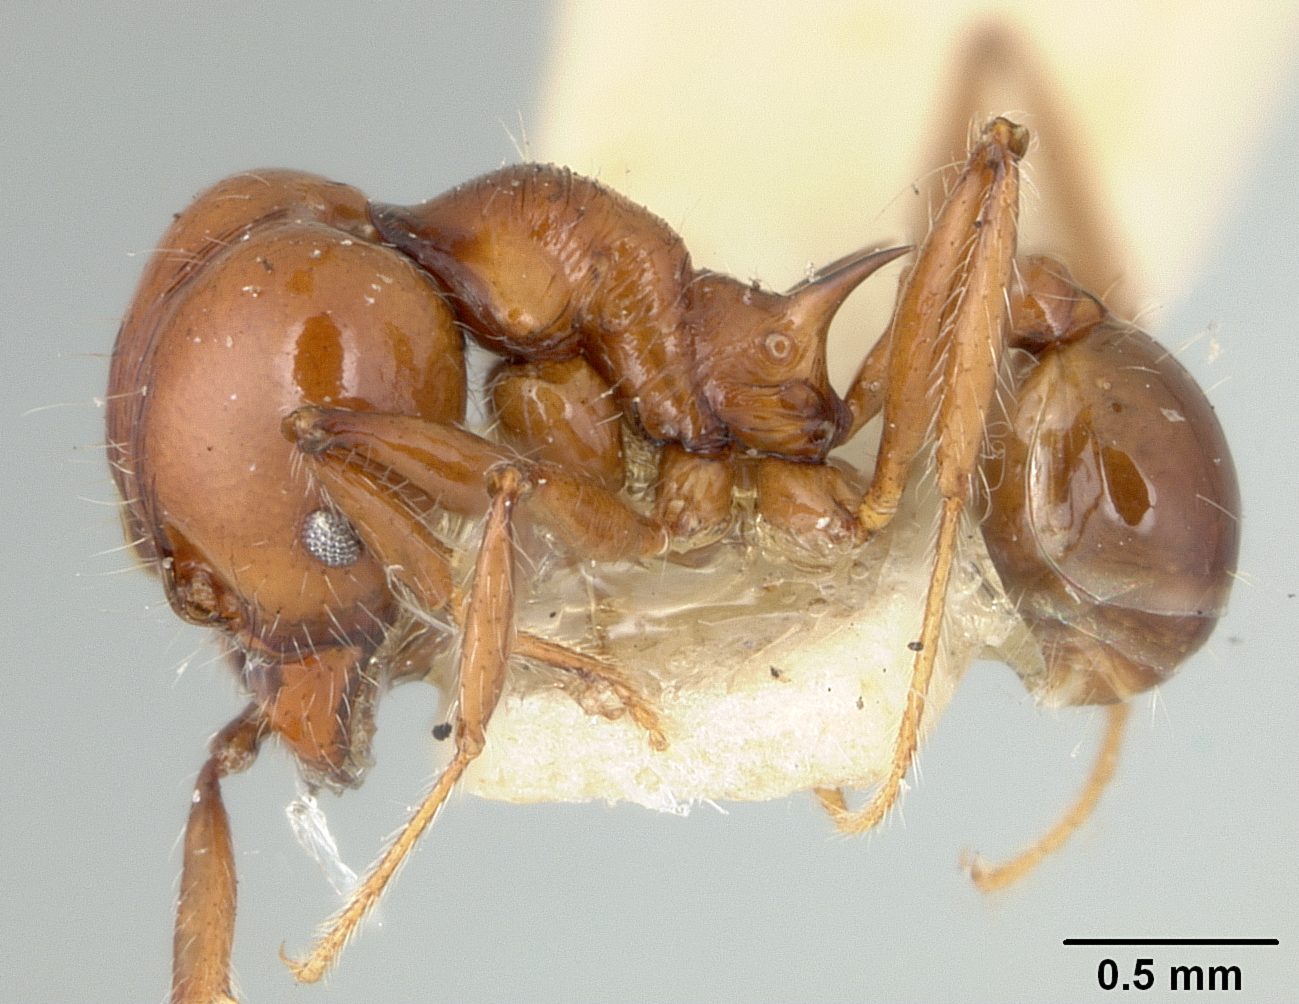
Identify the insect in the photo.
Pheidole hecate
